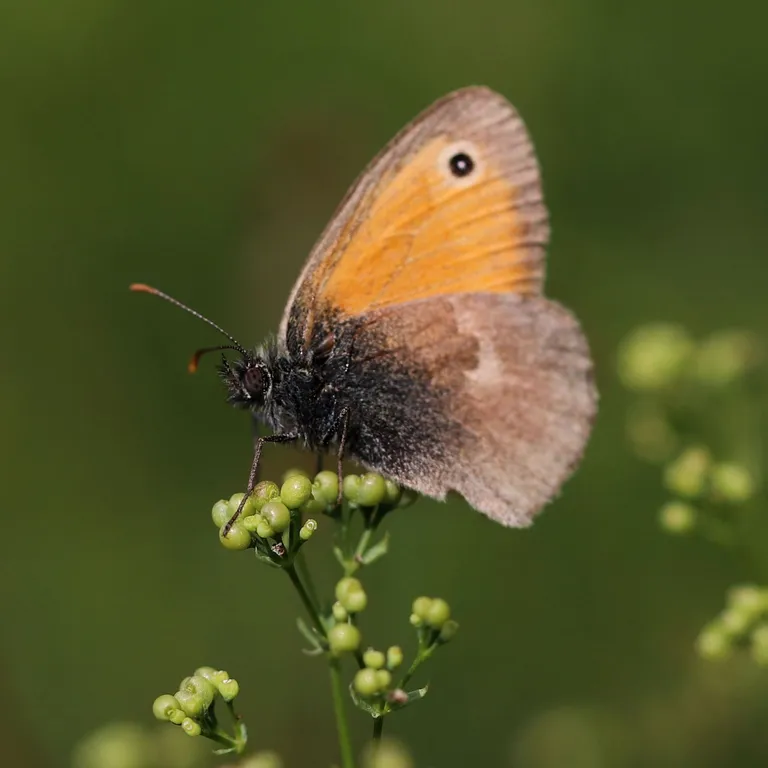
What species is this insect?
Coenonympha pamphilus
